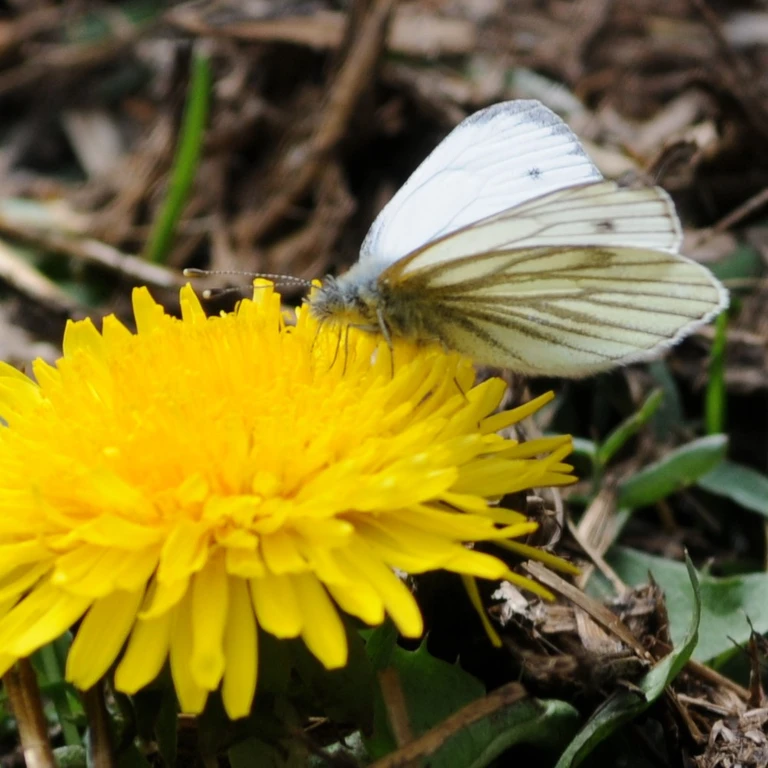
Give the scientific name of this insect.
Pieris napi
